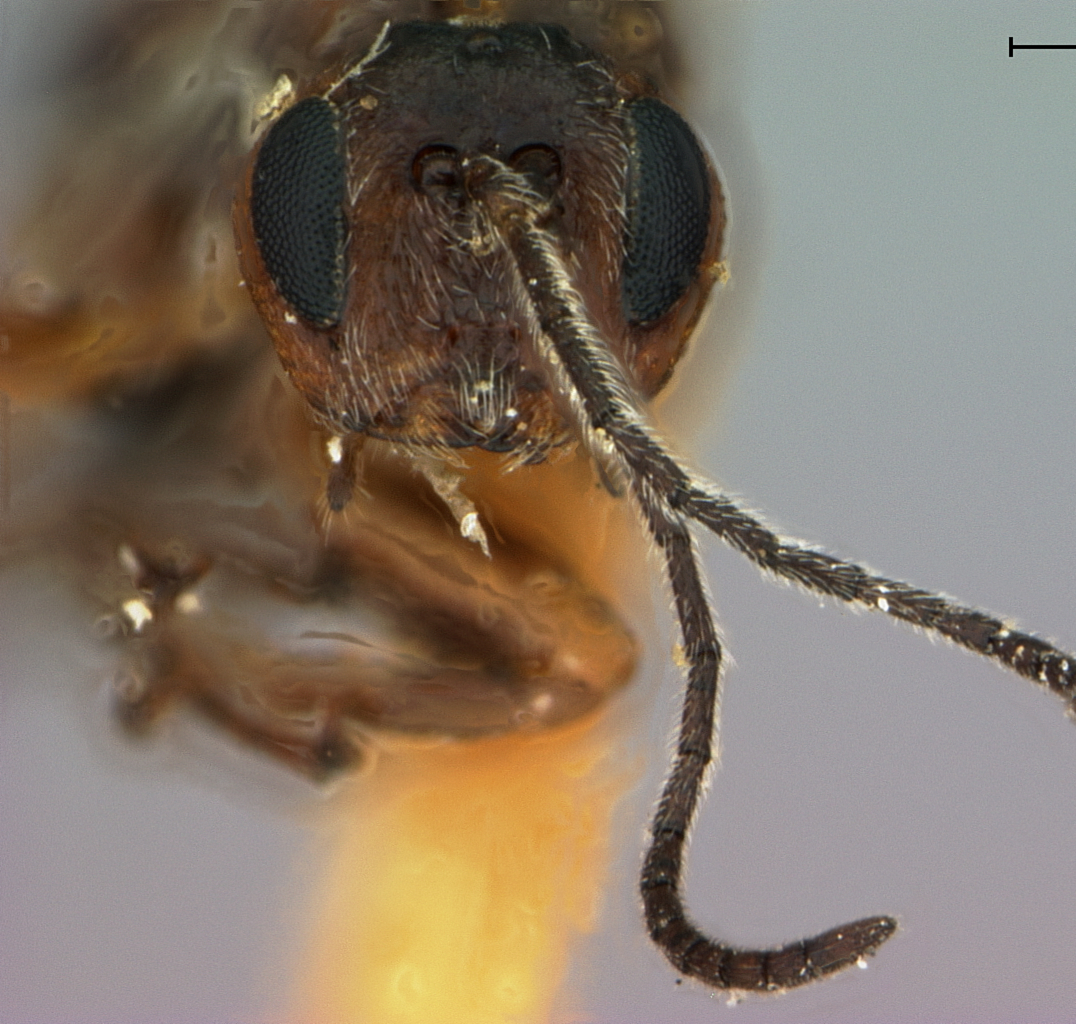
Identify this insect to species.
Acraspis insolens
